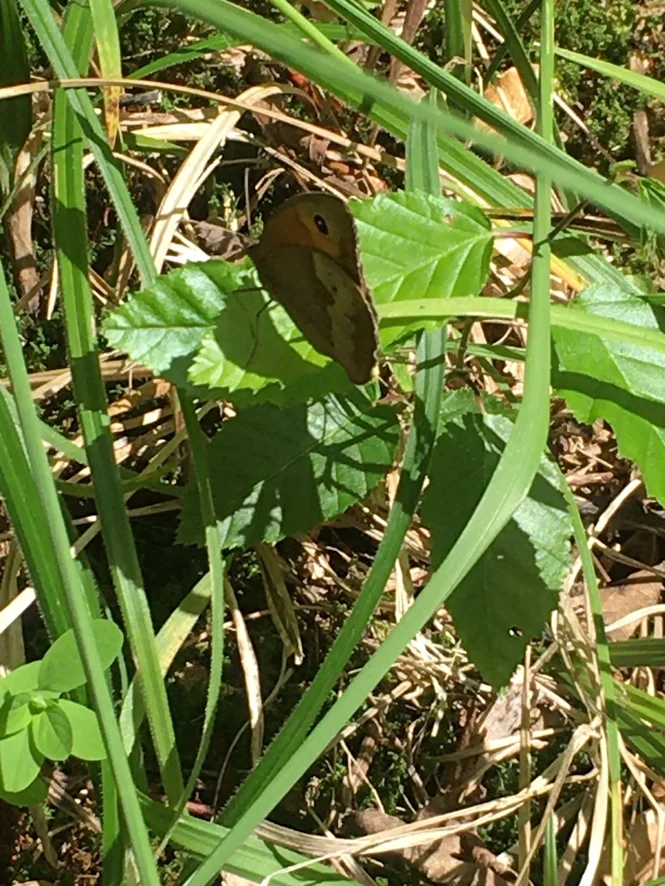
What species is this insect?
Maniola jurtina
